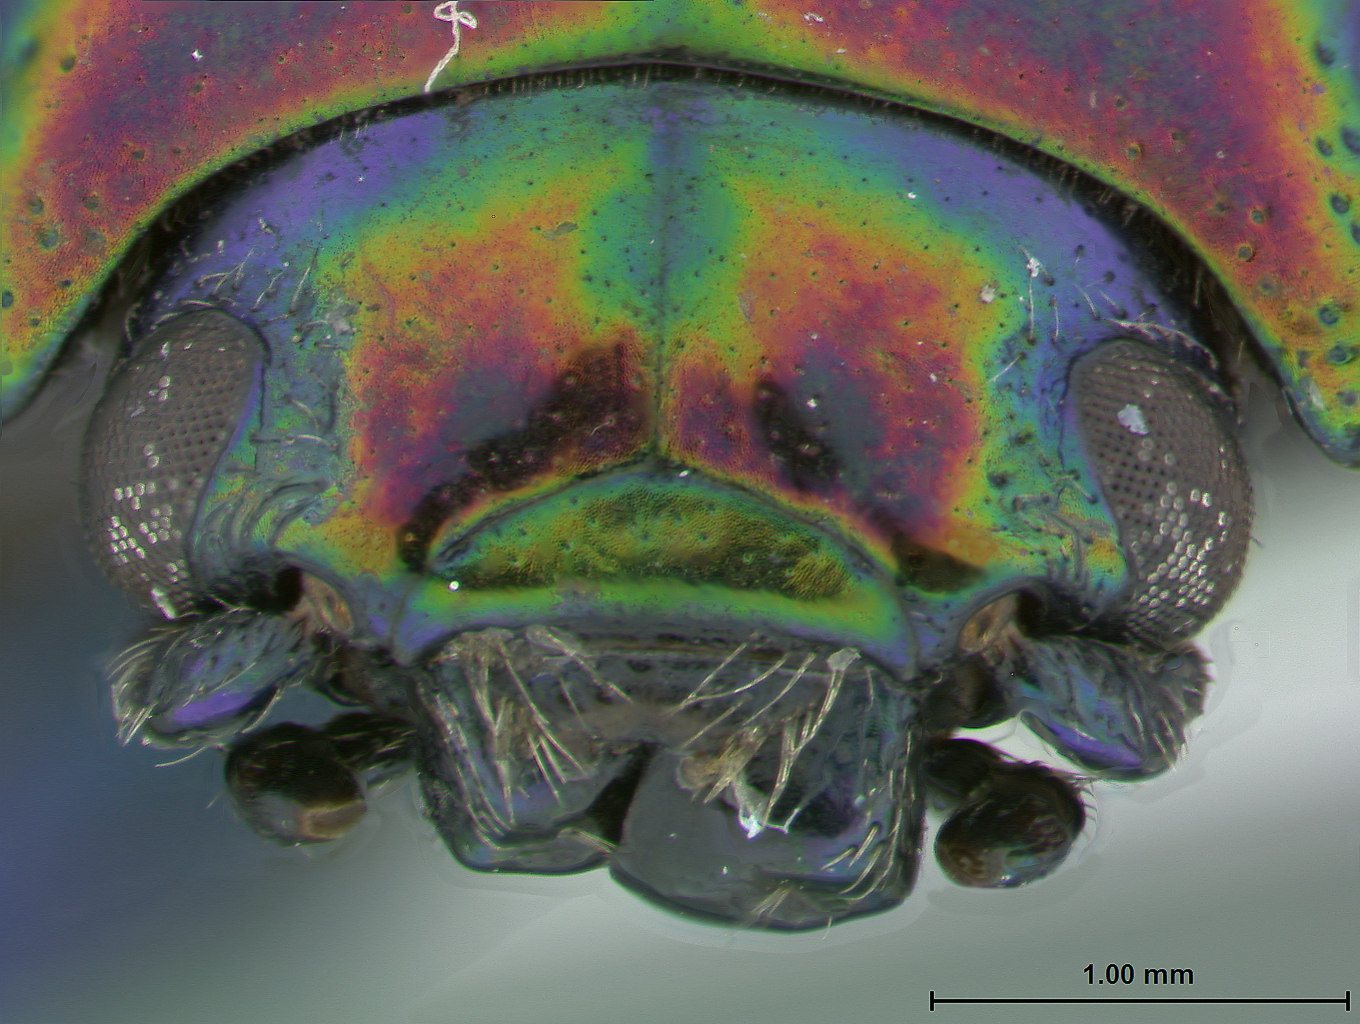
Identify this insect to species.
Ambrostoma omeishana
